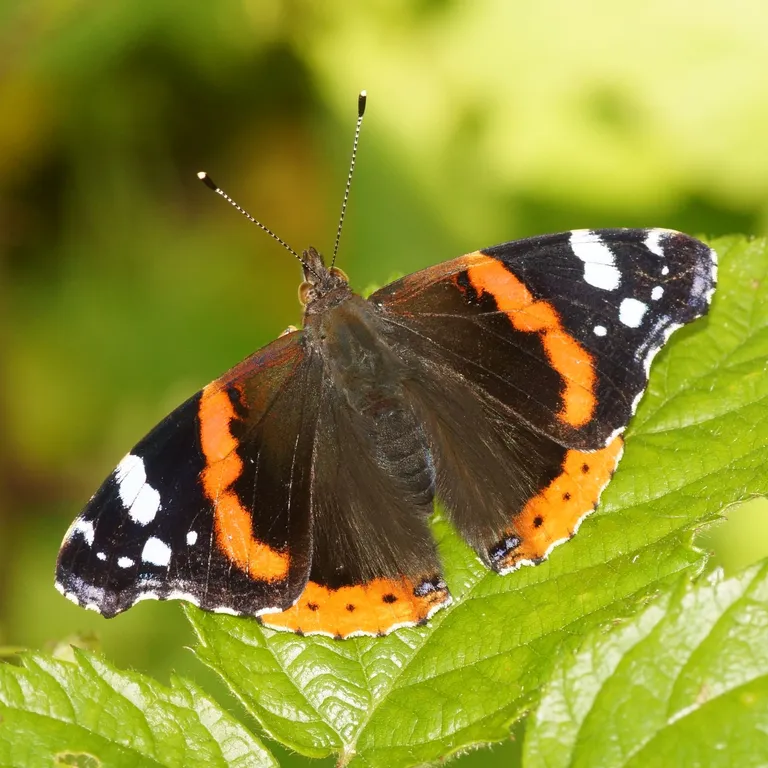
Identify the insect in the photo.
Vanessa atalanta
